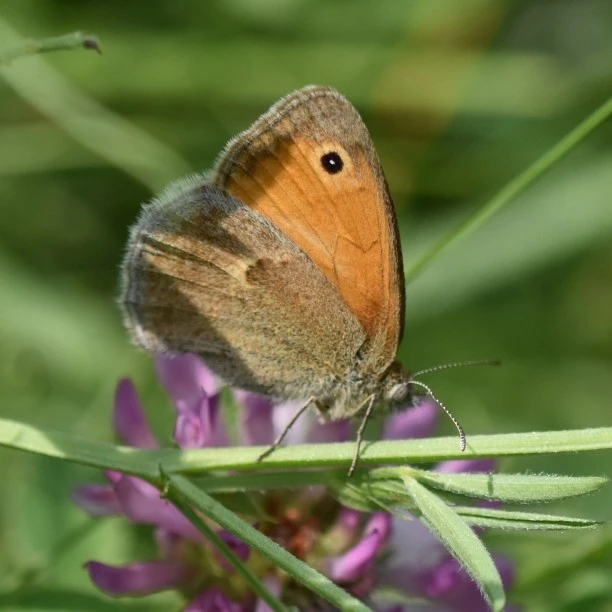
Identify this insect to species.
Coenonympha pamphilus
